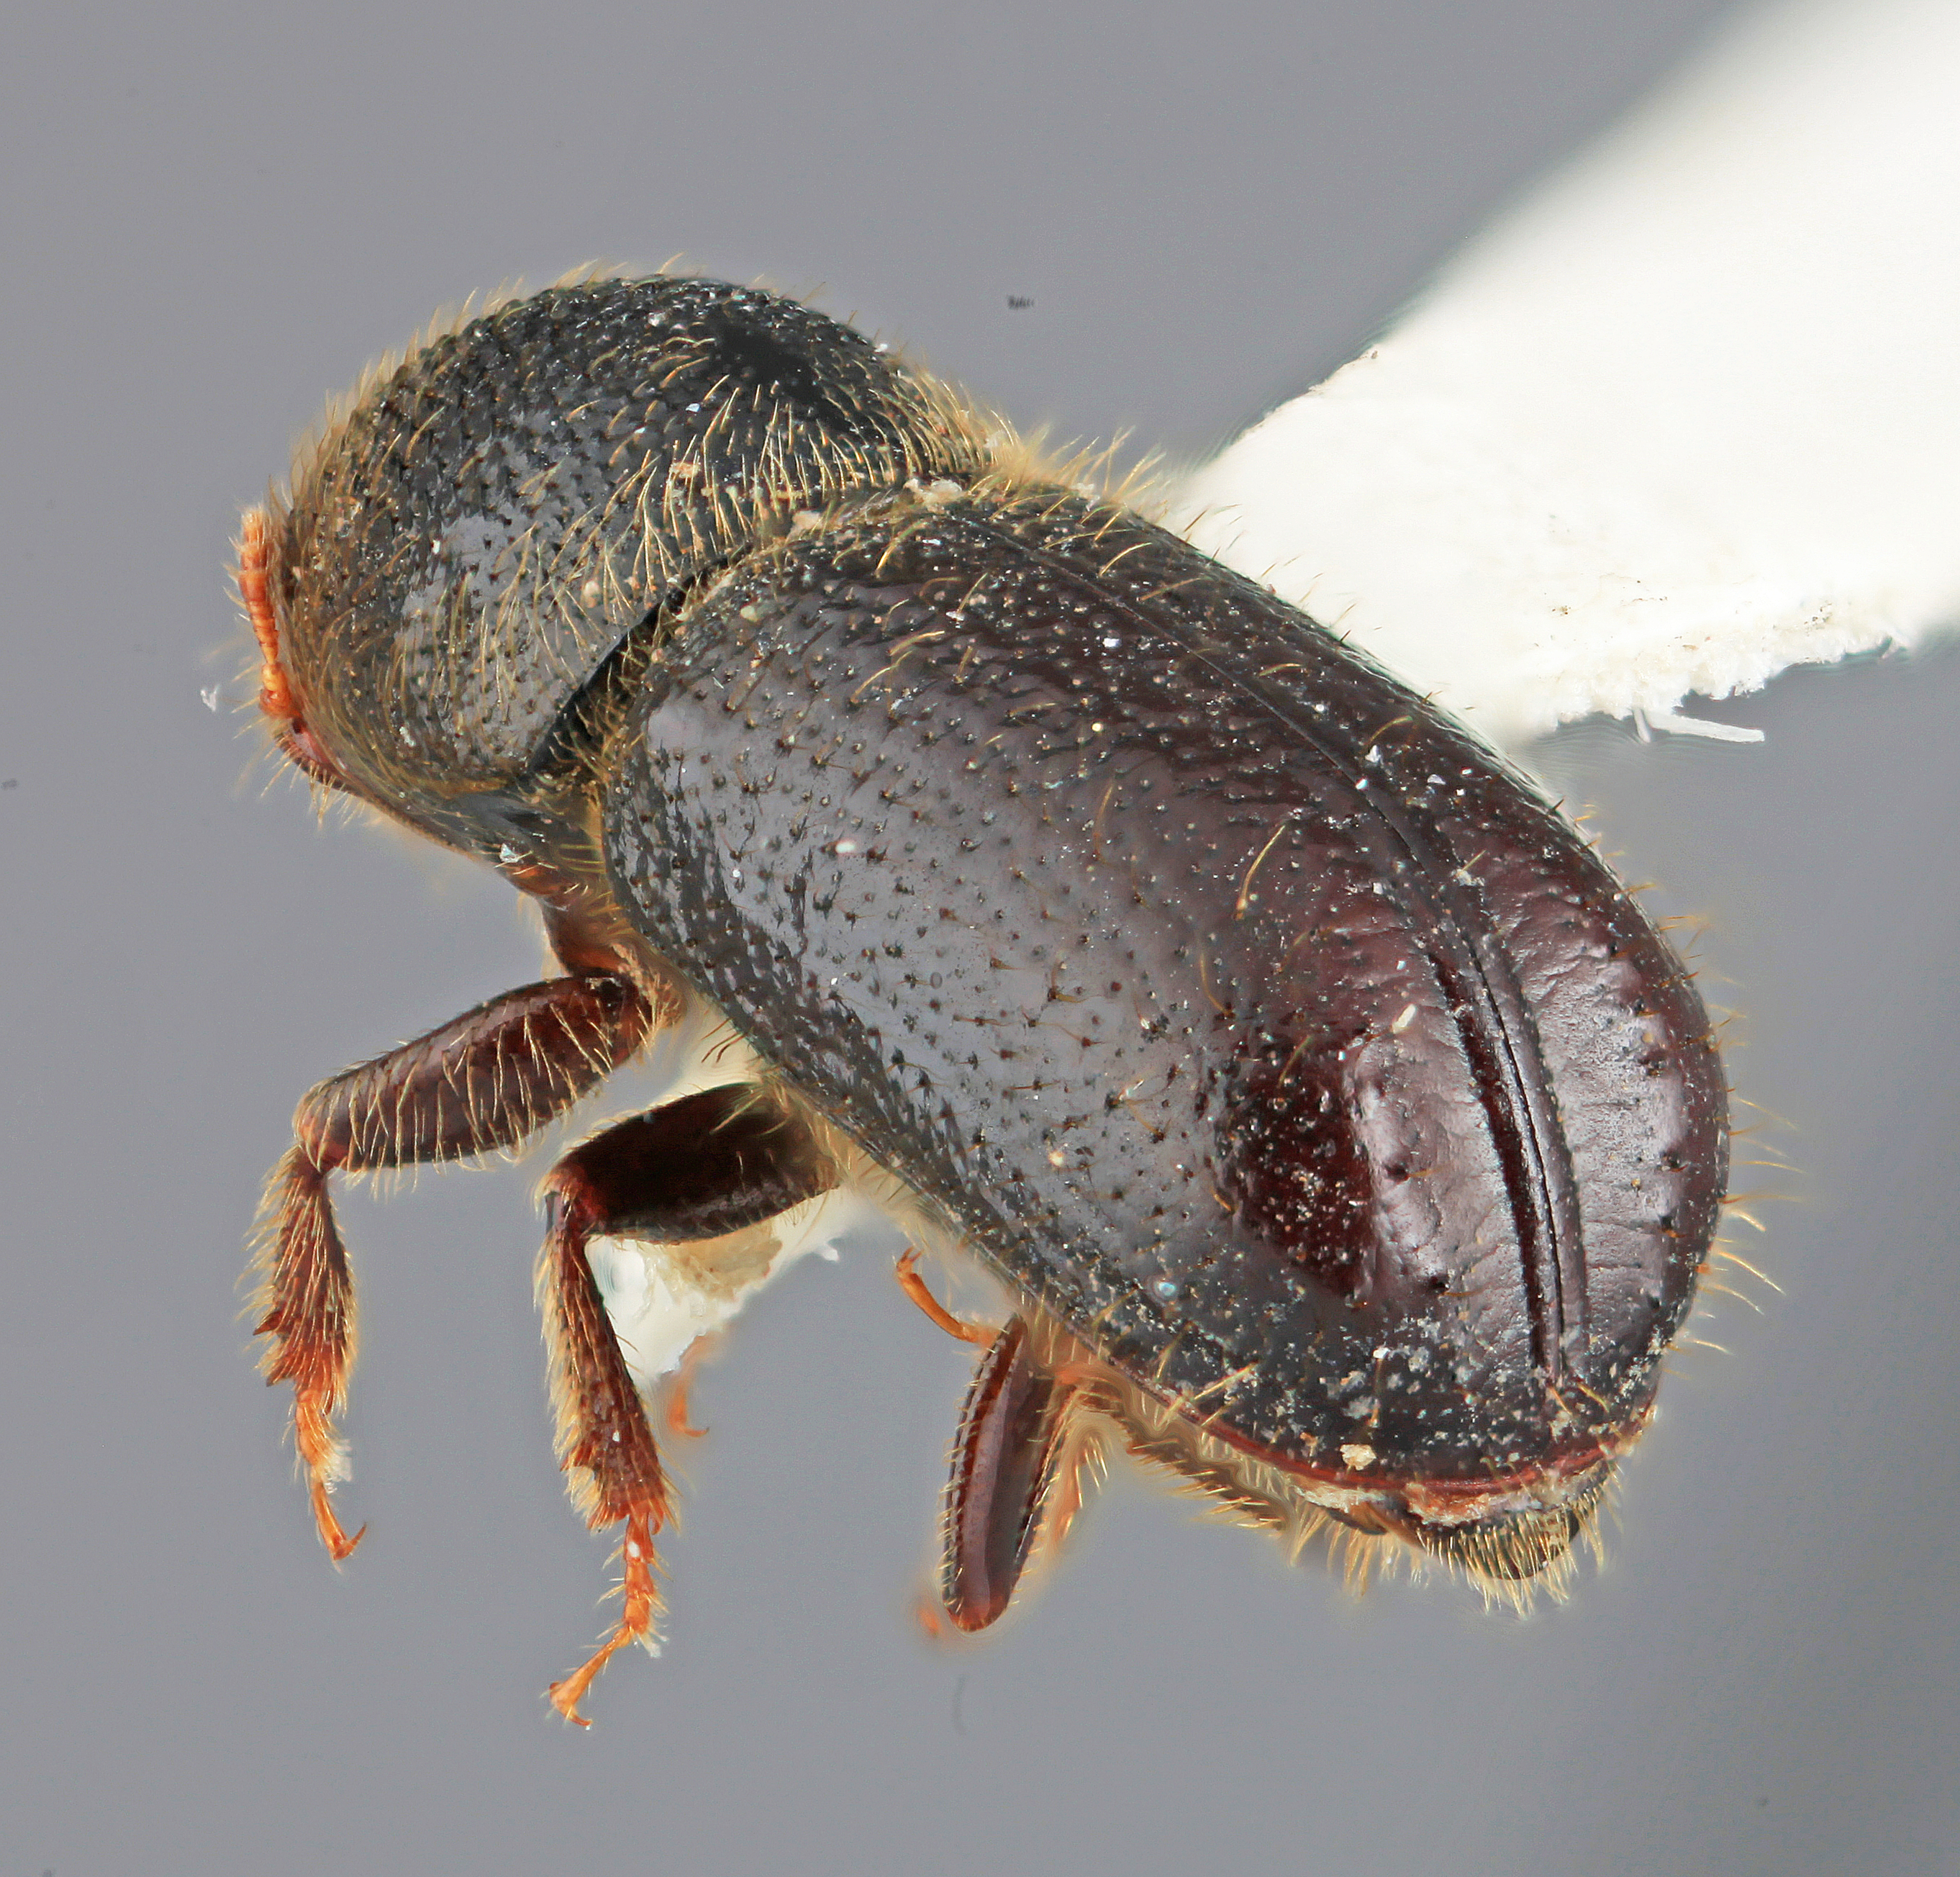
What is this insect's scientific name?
Conophthorus mexicanus
